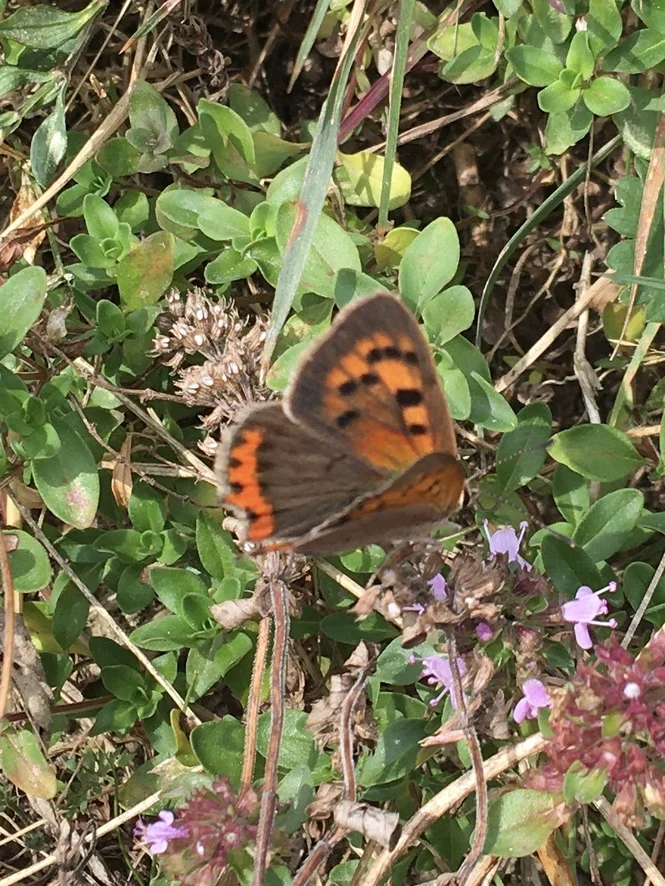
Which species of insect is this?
Lycaena phlaeas
